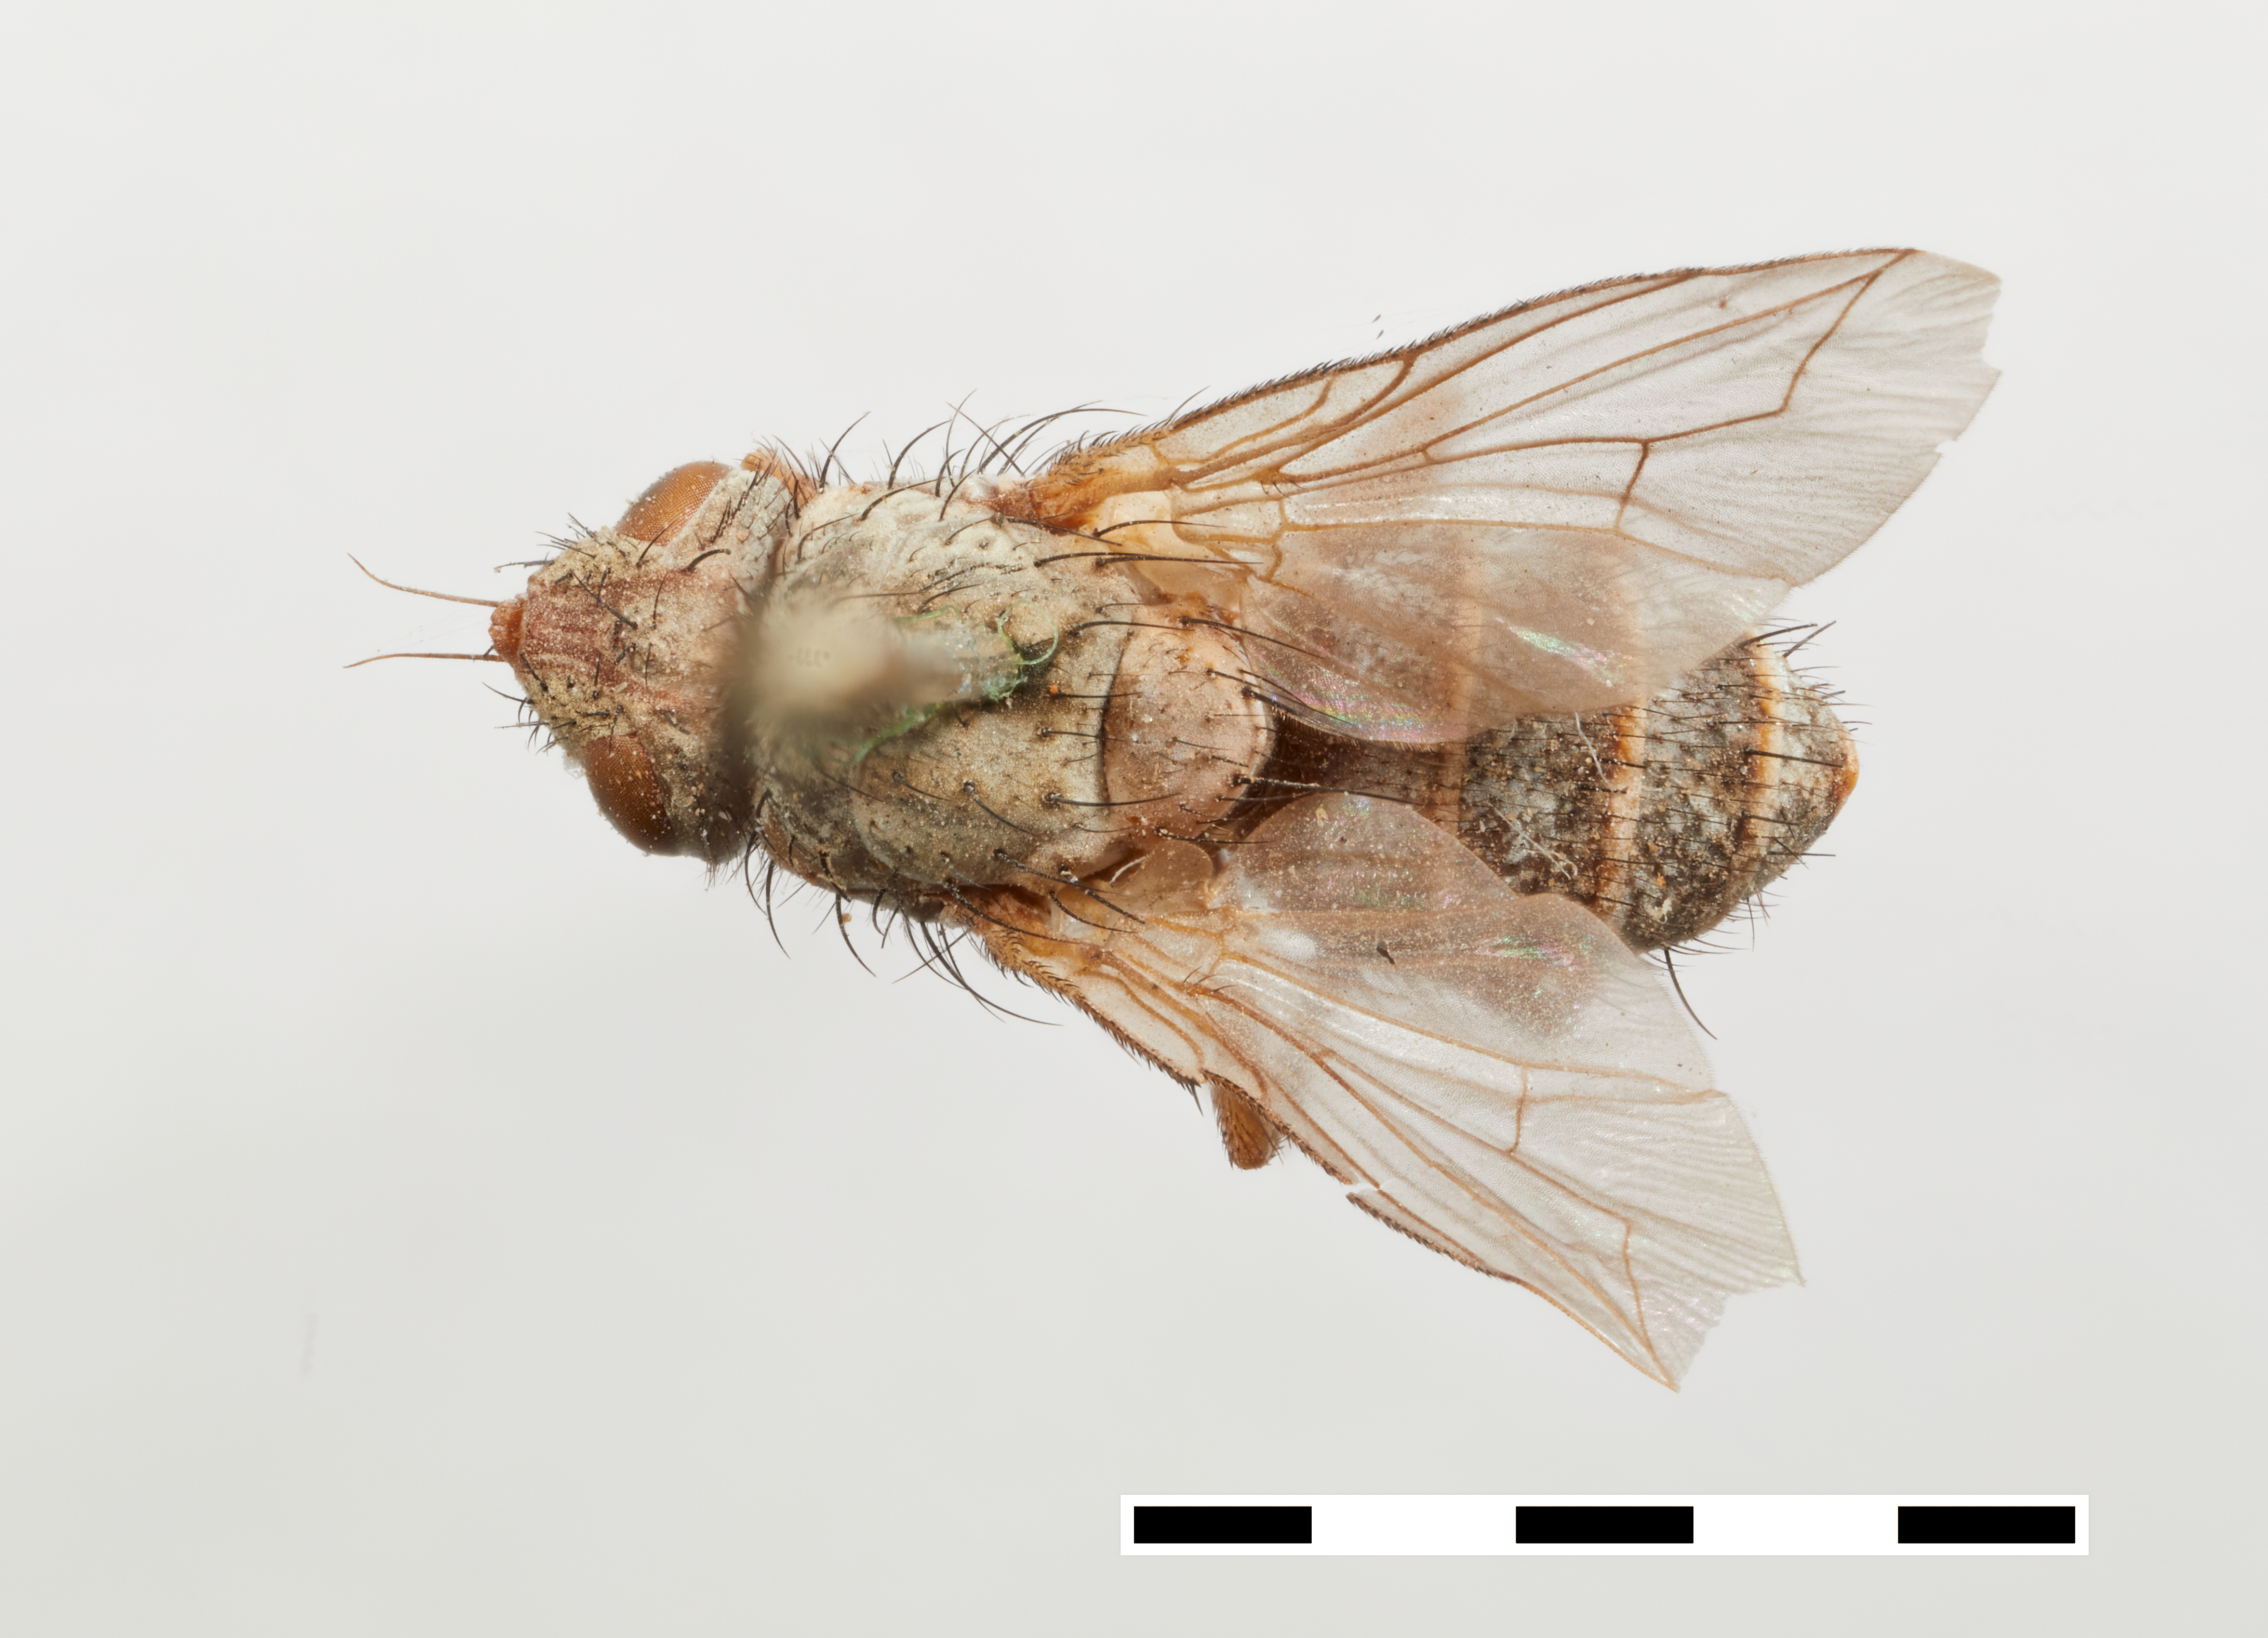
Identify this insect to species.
Euthyprosopa petiolata
